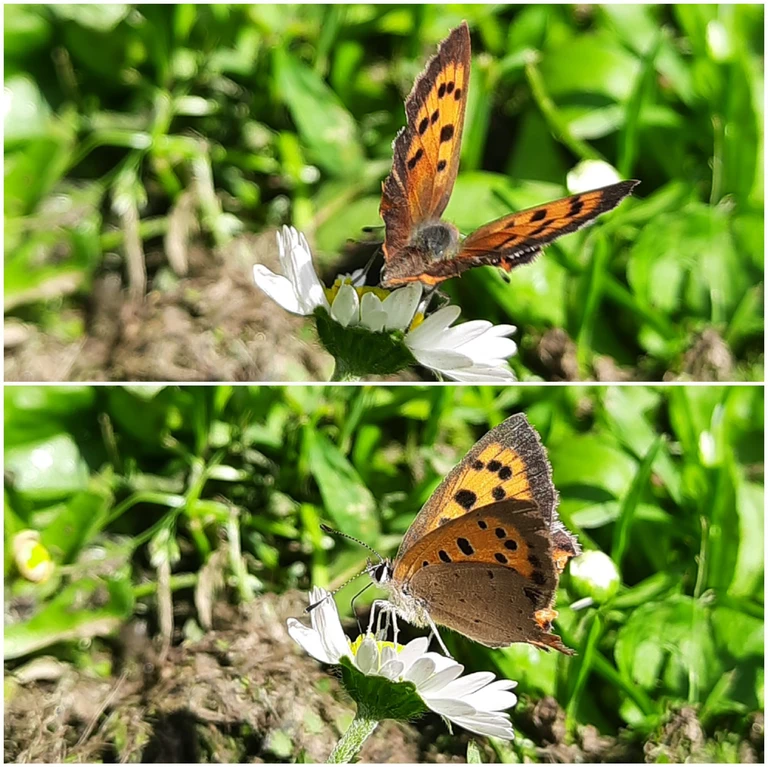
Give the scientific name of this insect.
Lycaena phlaeas
